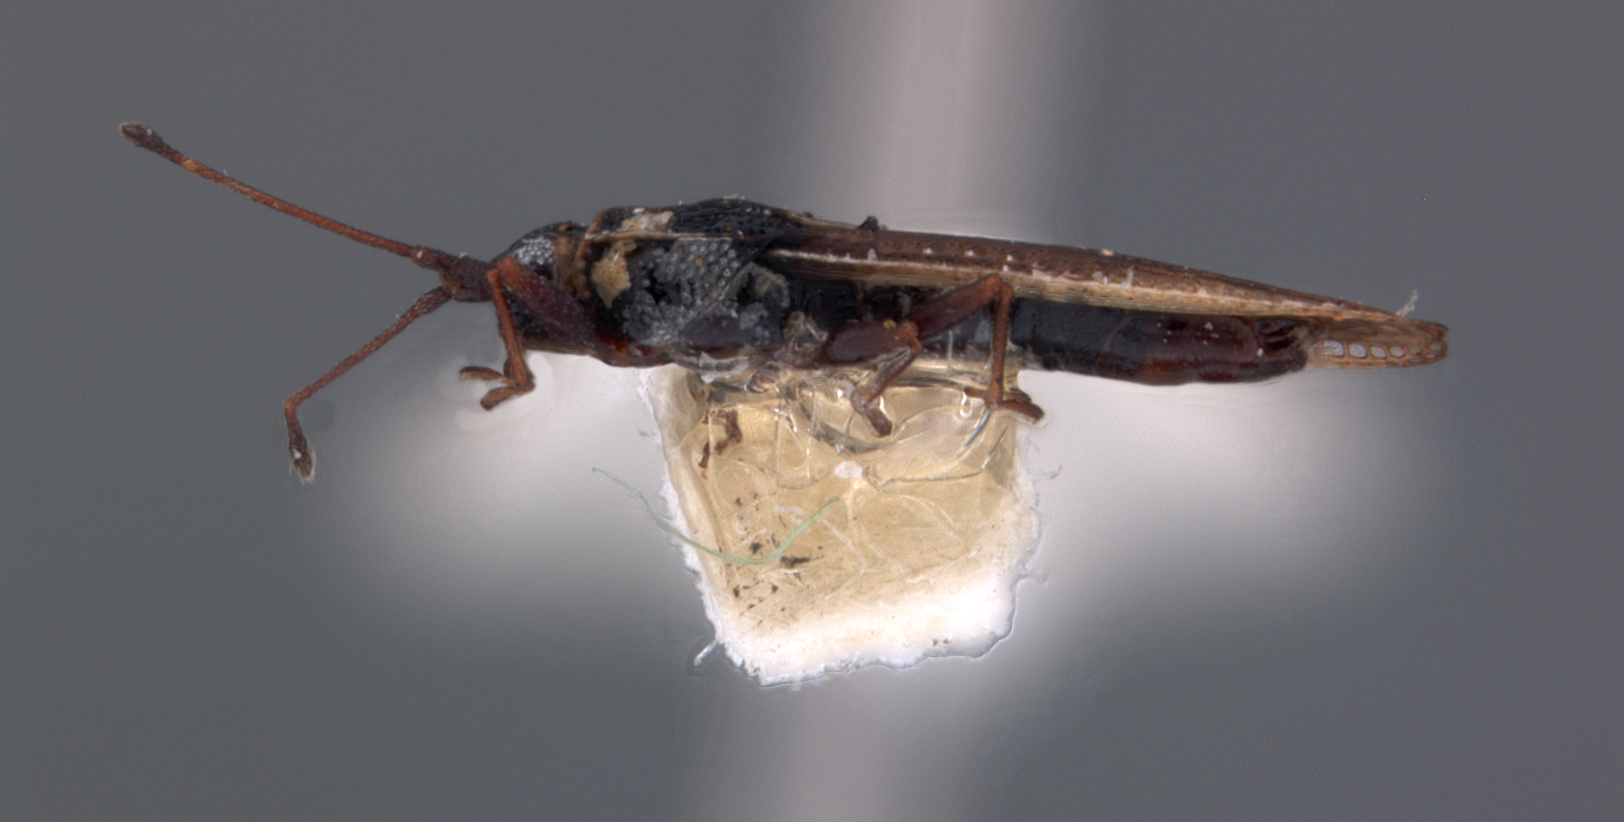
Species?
Baichila pulla
